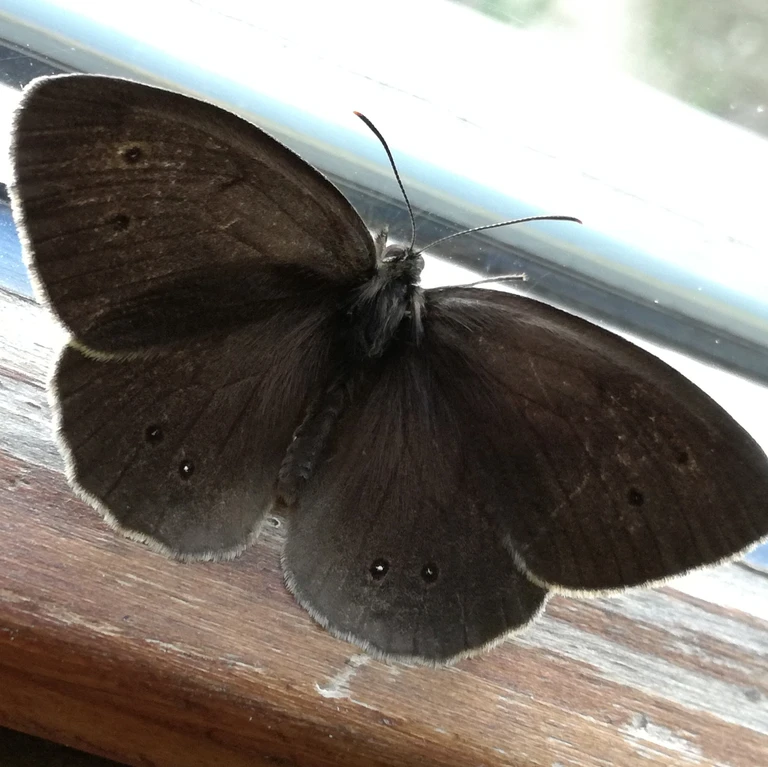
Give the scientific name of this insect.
Aphantopus hyperantus
